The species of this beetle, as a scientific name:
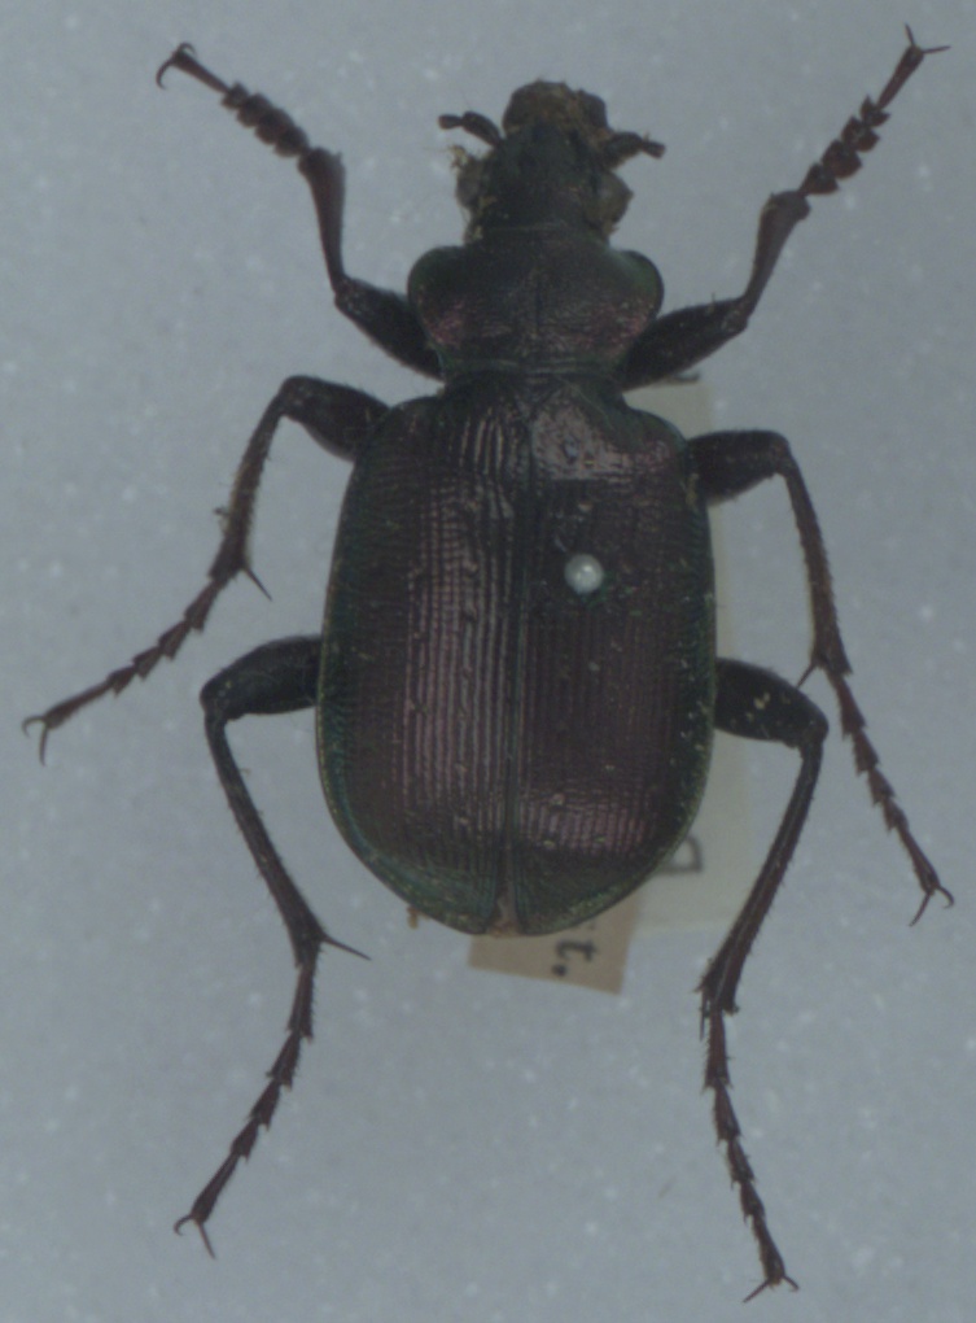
Calosoma inquisitor
